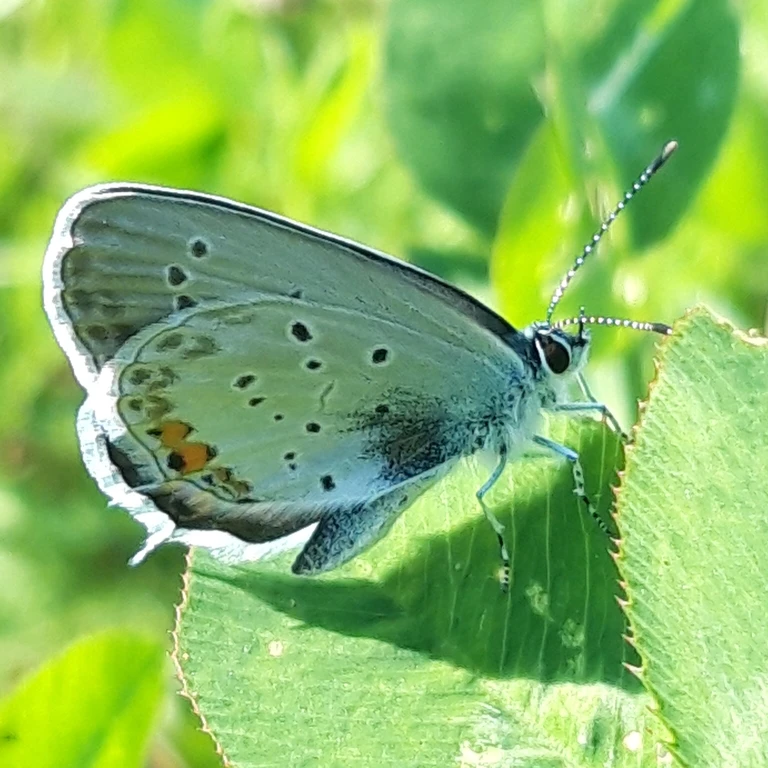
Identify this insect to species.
Cupido argiades (also Elkalyce argiades)
